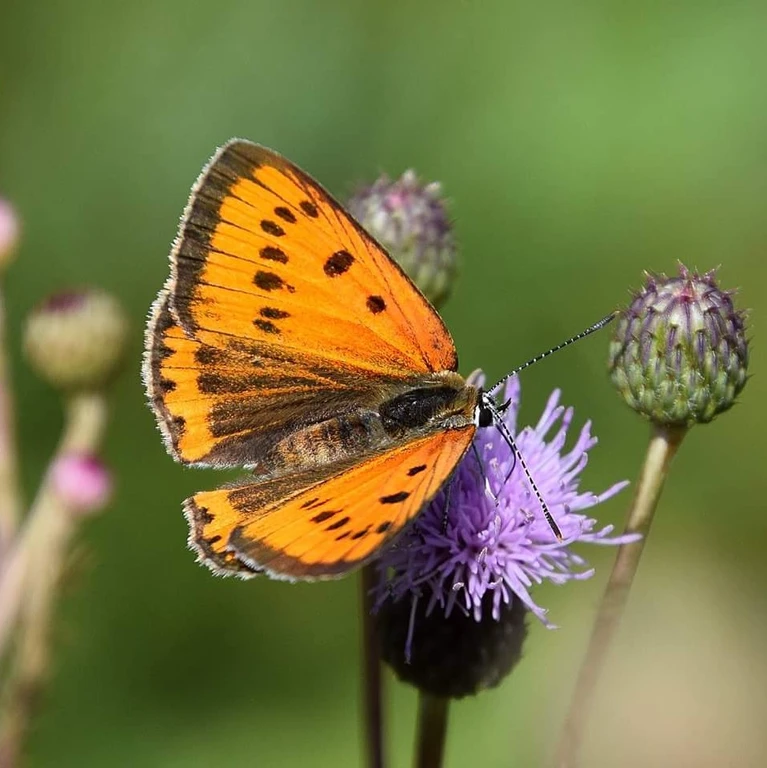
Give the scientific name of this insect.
Lycaena dispar
